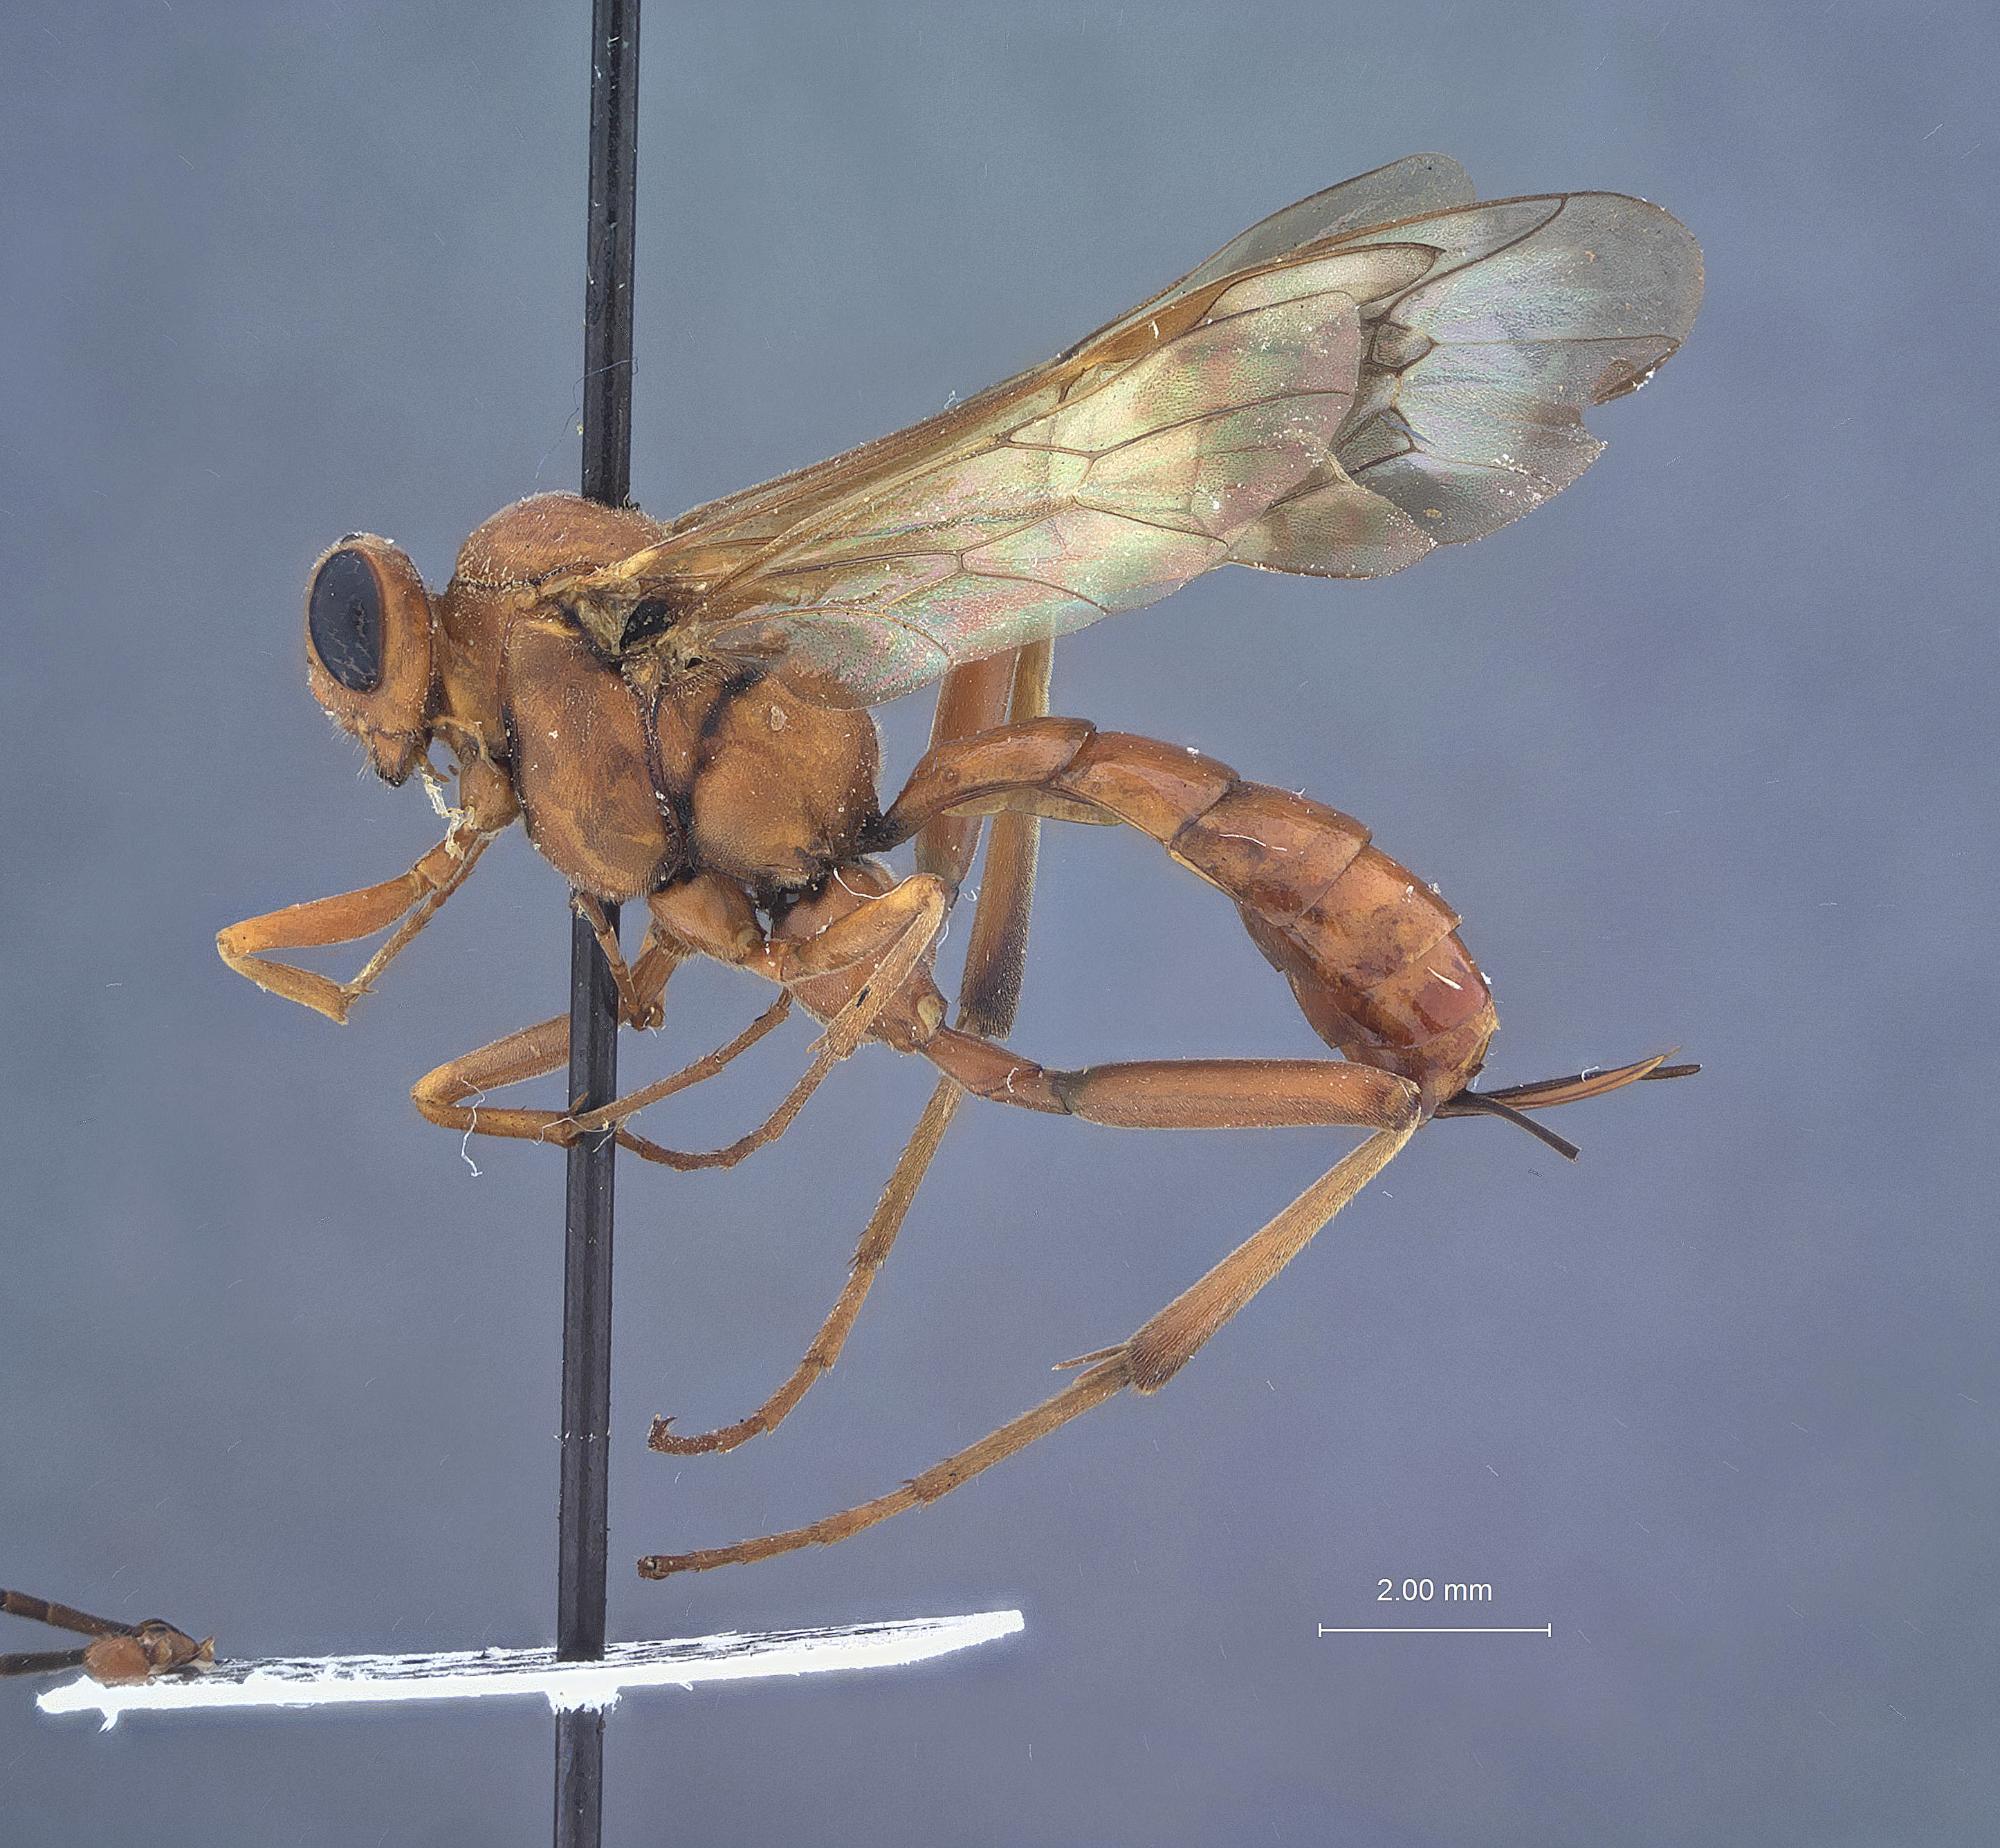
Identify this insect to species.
Exetastes larinus
